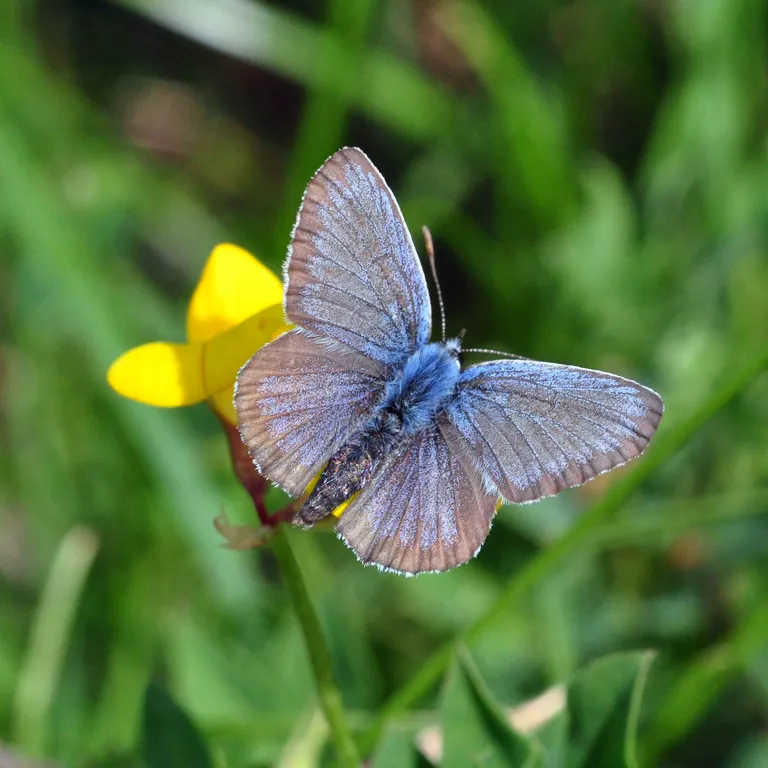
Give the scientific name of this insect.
Plebejus argus
